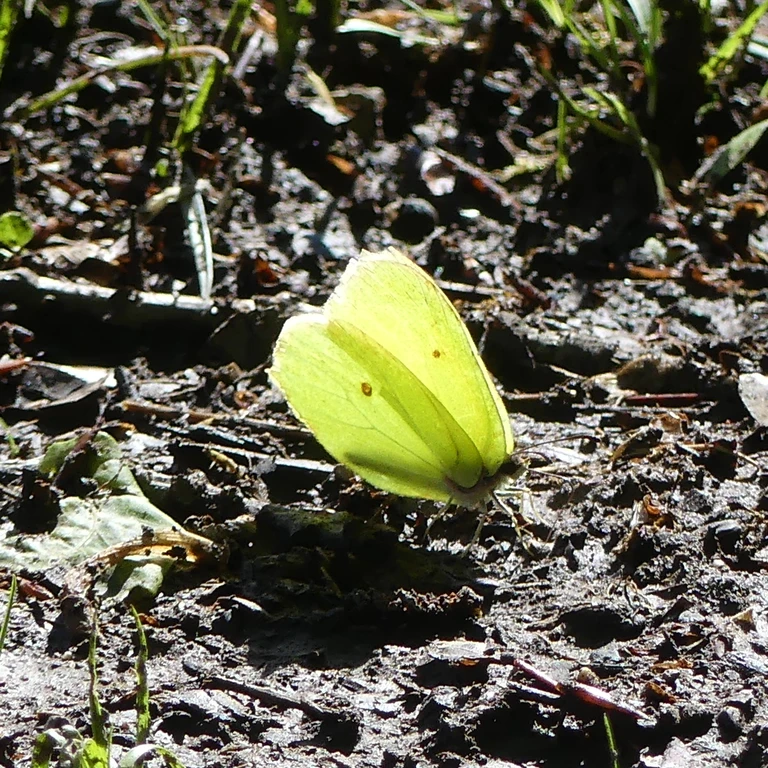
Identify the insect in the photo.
Gonepteryx rhamni
